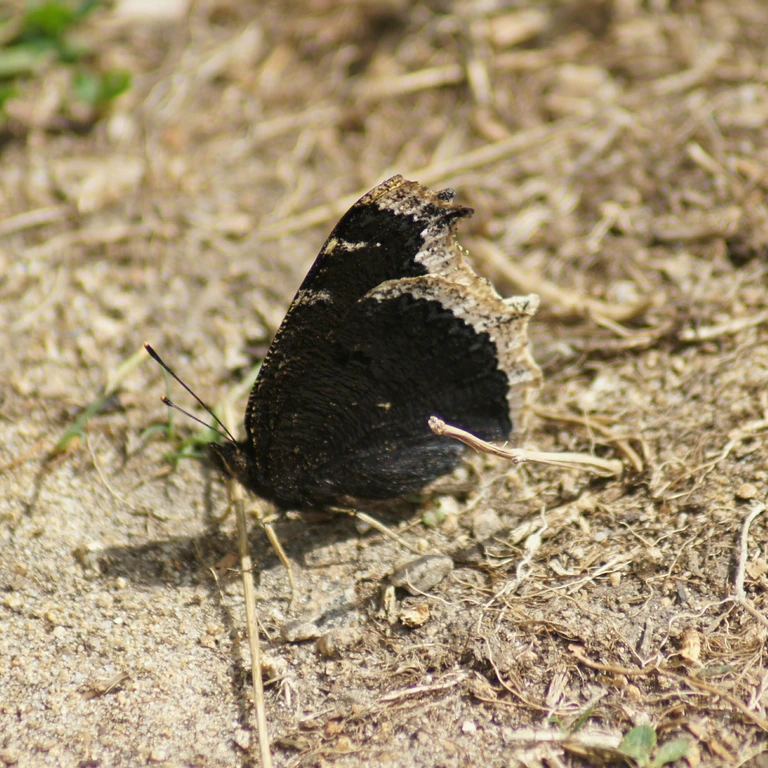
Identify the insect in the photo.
Nymphalis antiopa
